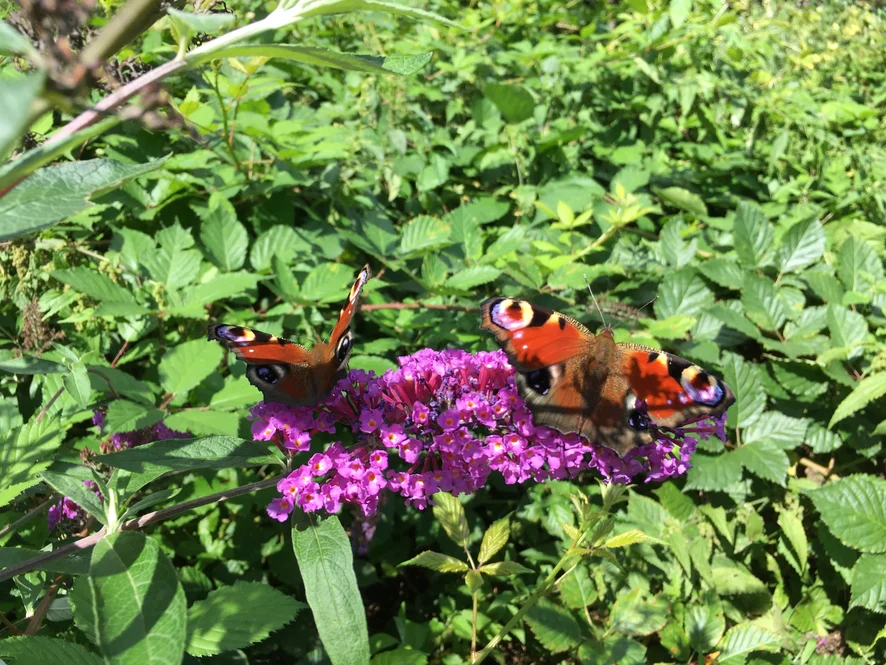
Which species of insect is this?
Aglais io
